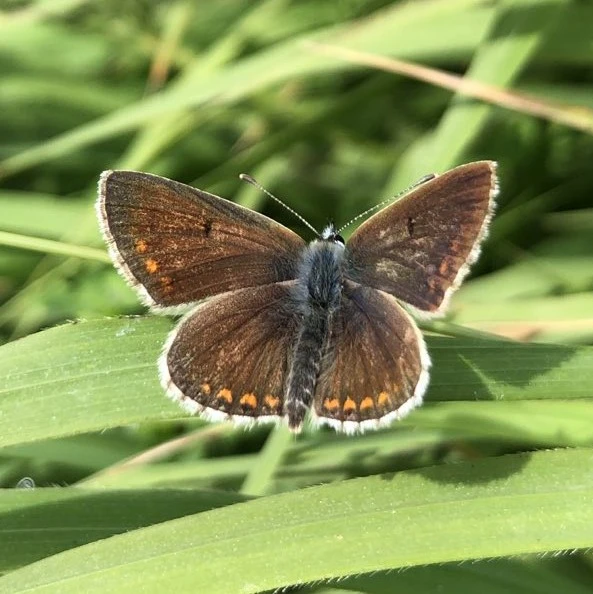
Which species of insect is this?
Aricia agestis/artaxerxes
